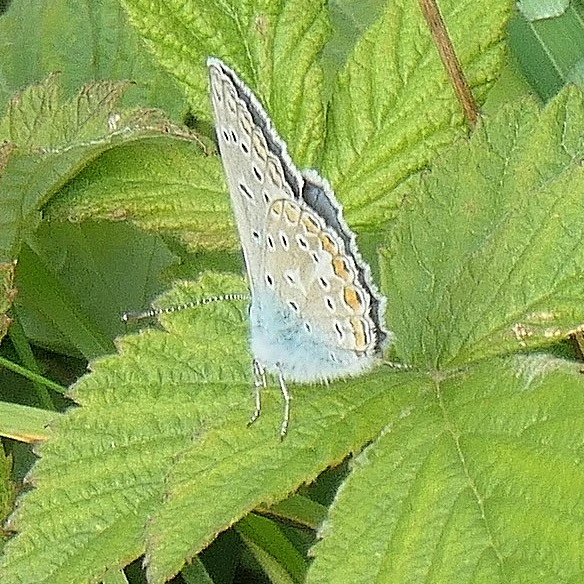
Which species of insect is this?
Polyommatus icarus
